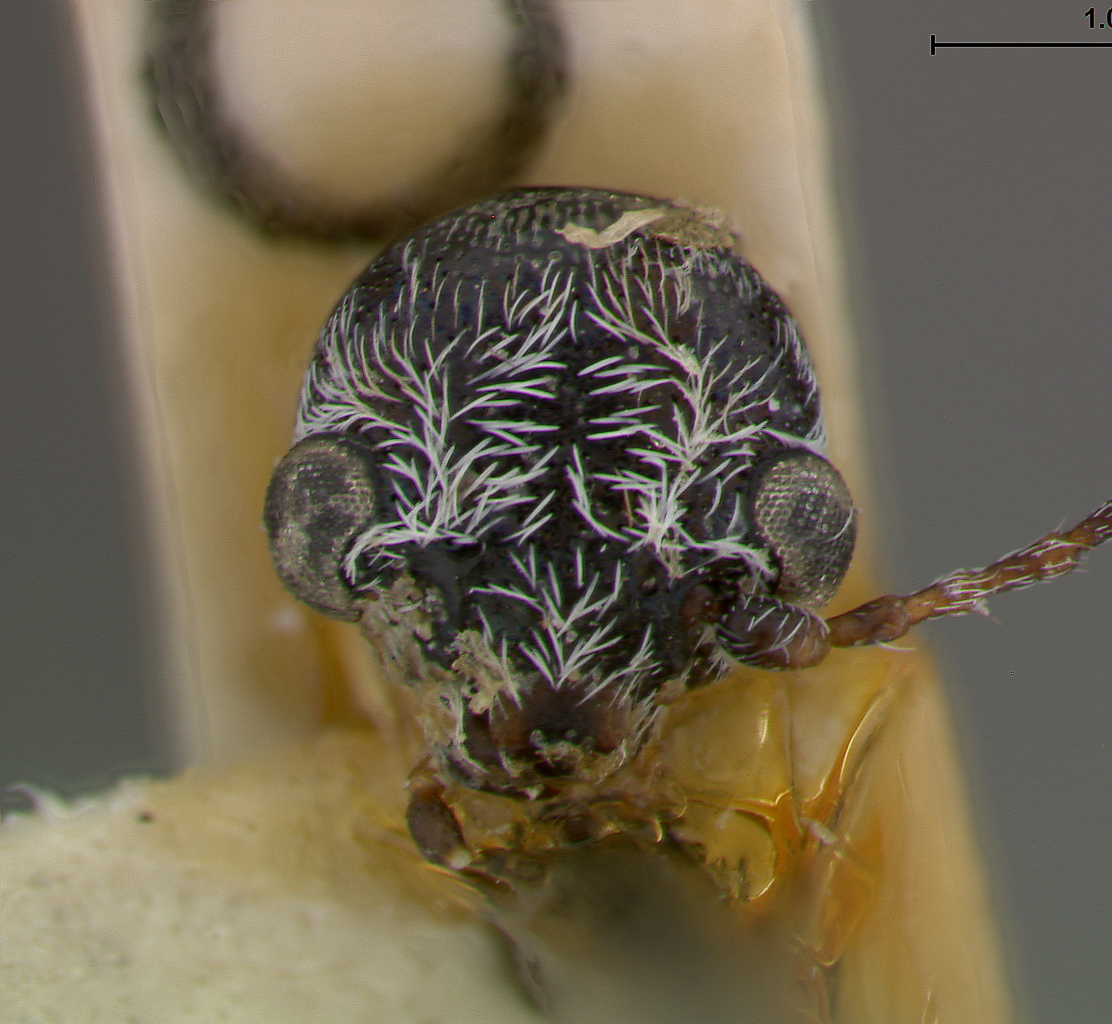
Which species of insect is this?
Glyptoscelis paula
